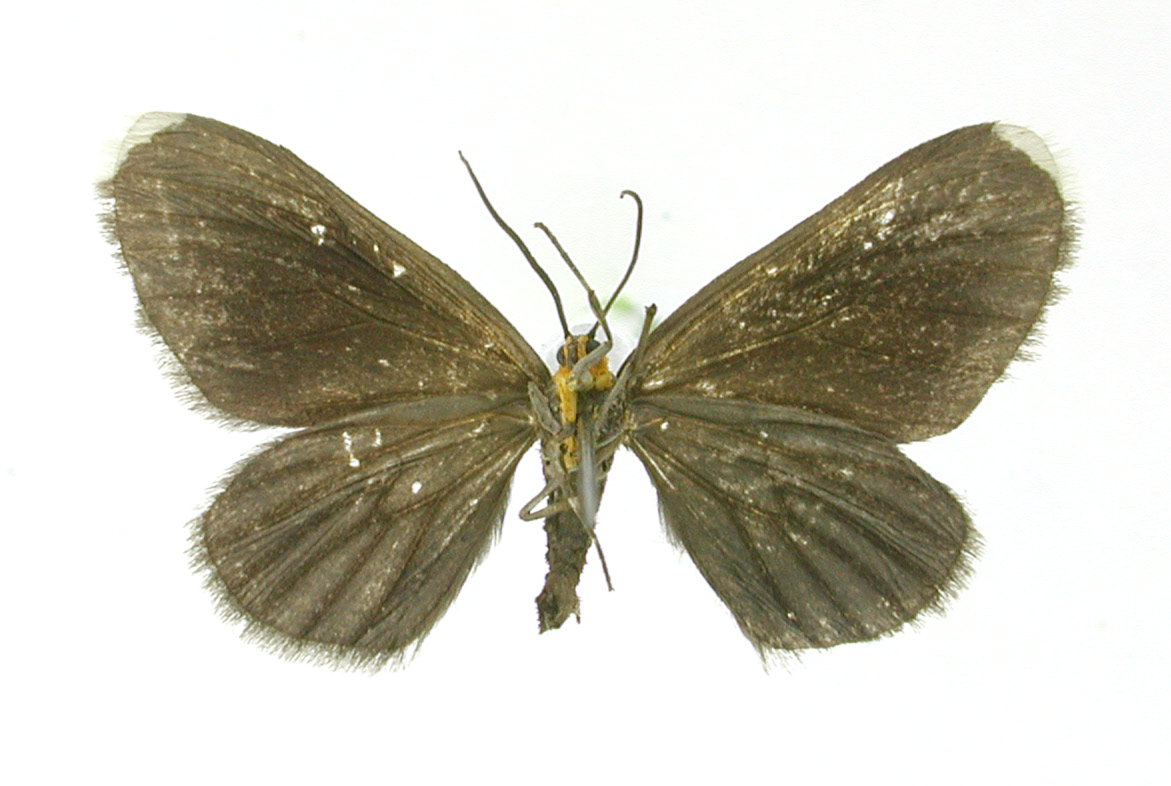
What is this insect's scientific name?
Oenotrus melanodora
